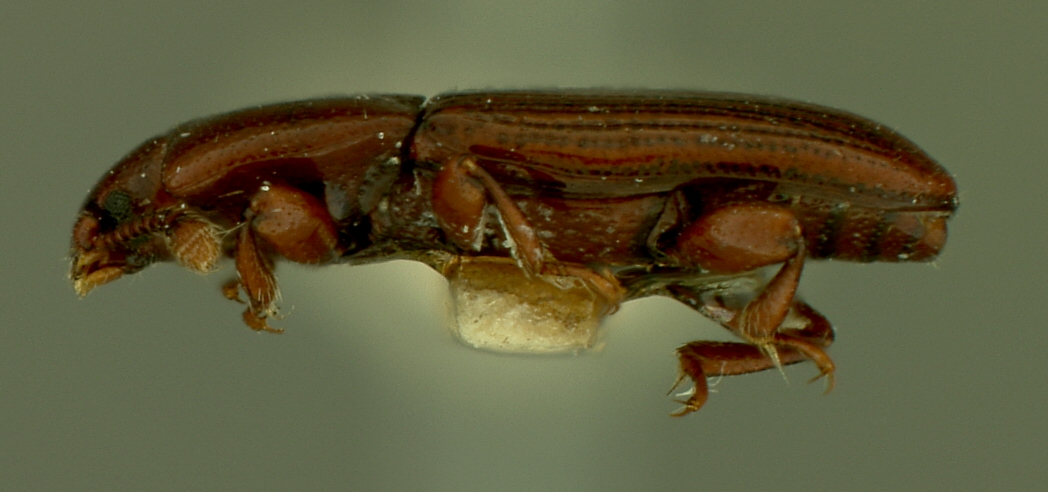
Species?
Cerylon clypeale
